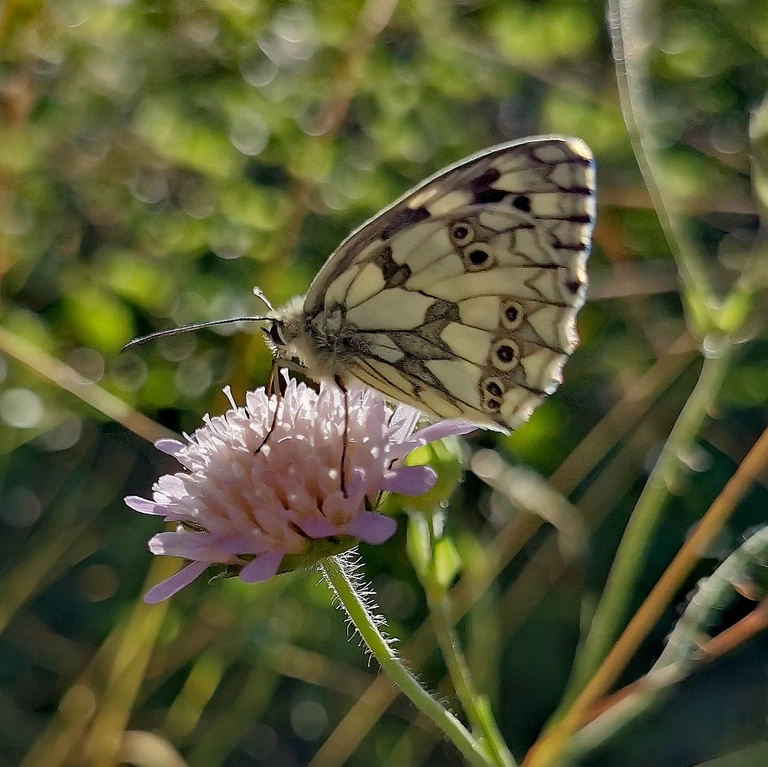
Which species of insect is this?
Melanargia galathea
